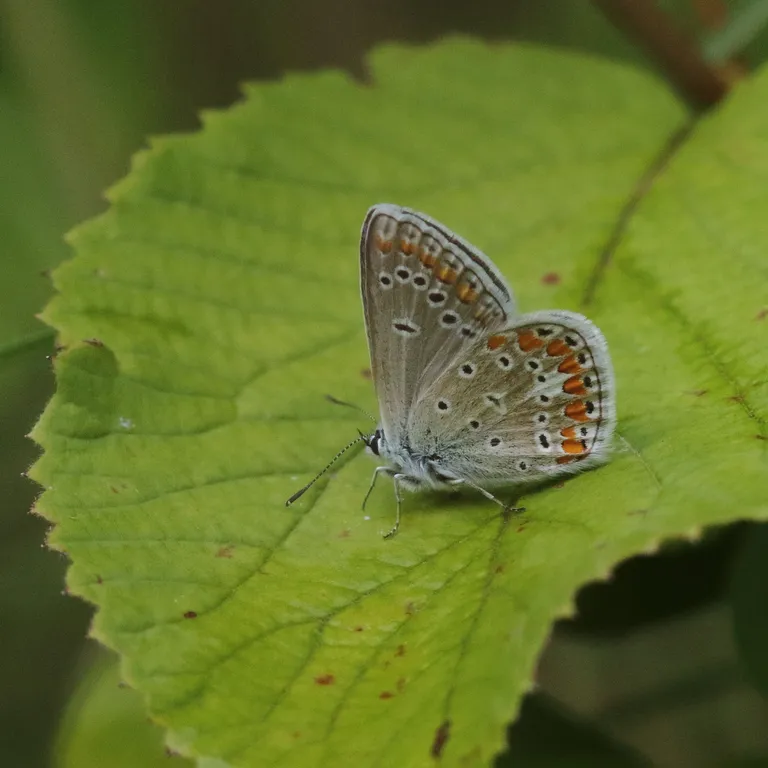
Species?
Polyommatus thersites
